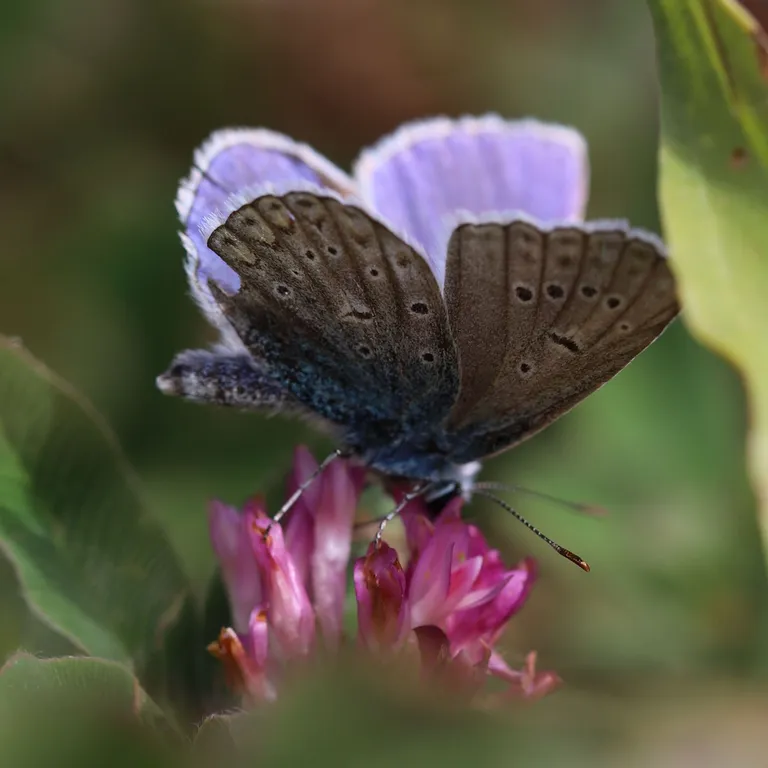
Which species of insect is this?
Polyommatus icarus
